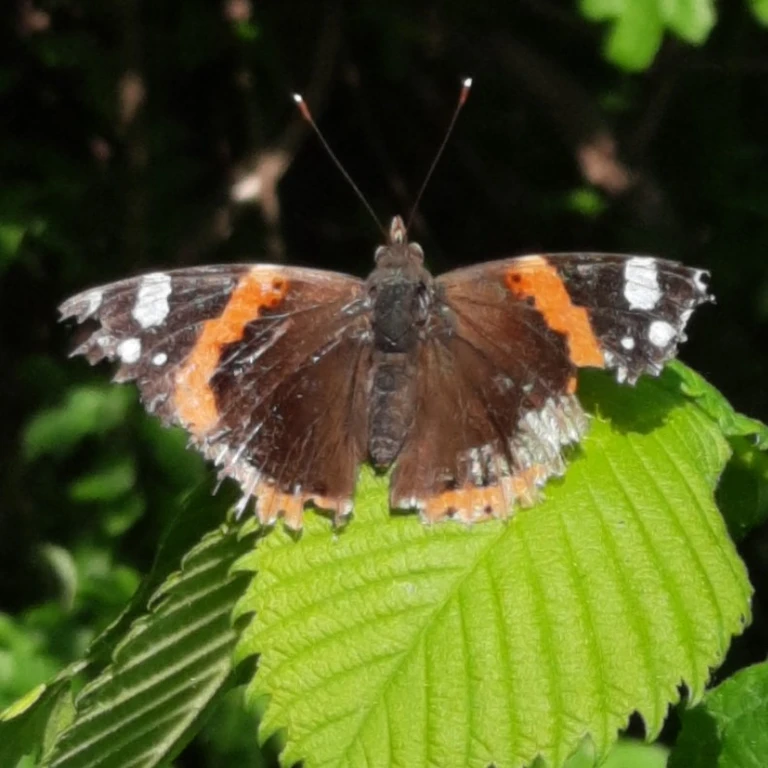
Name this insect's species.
Vanessa atalanta
